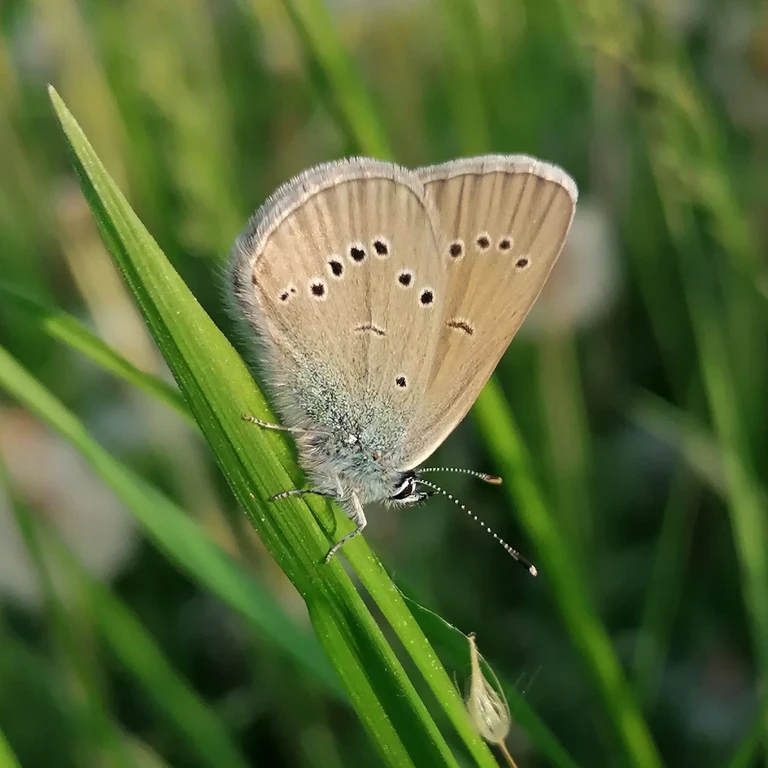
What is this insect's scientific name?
Cyaniris semiargus
